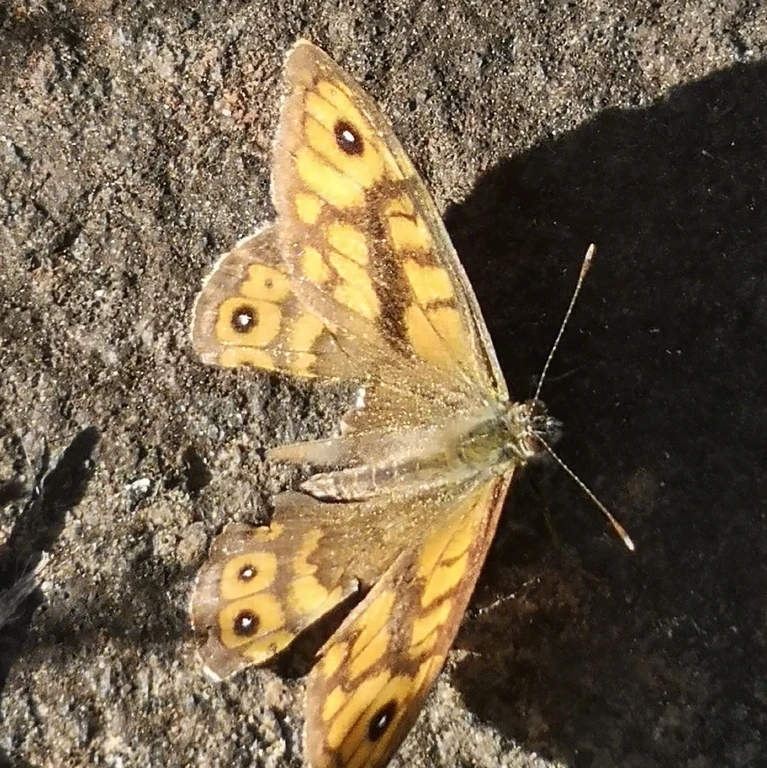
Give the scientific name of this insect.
Lasiommata megera (also Pararge megera)
